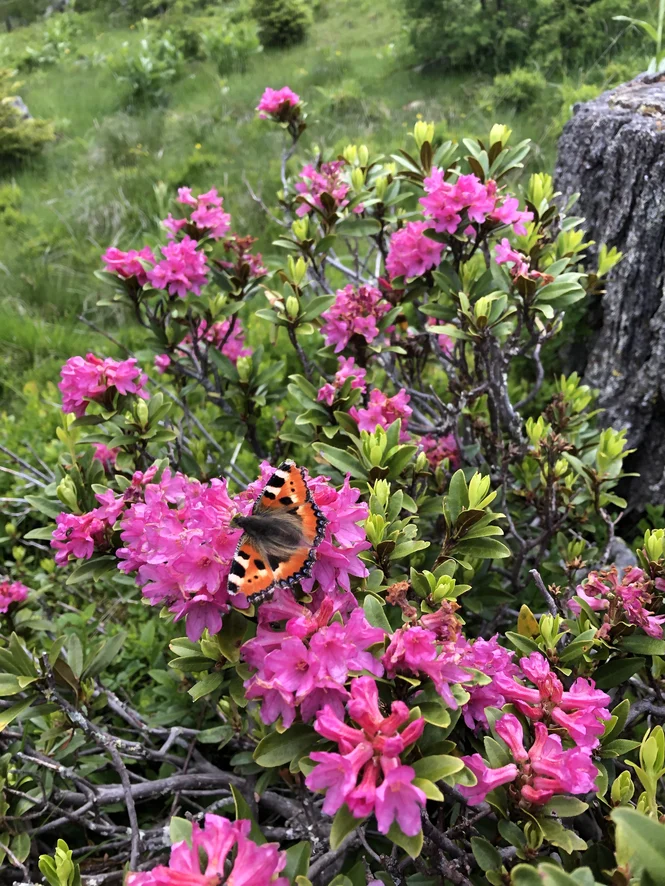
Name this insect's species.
Aglais urticae
